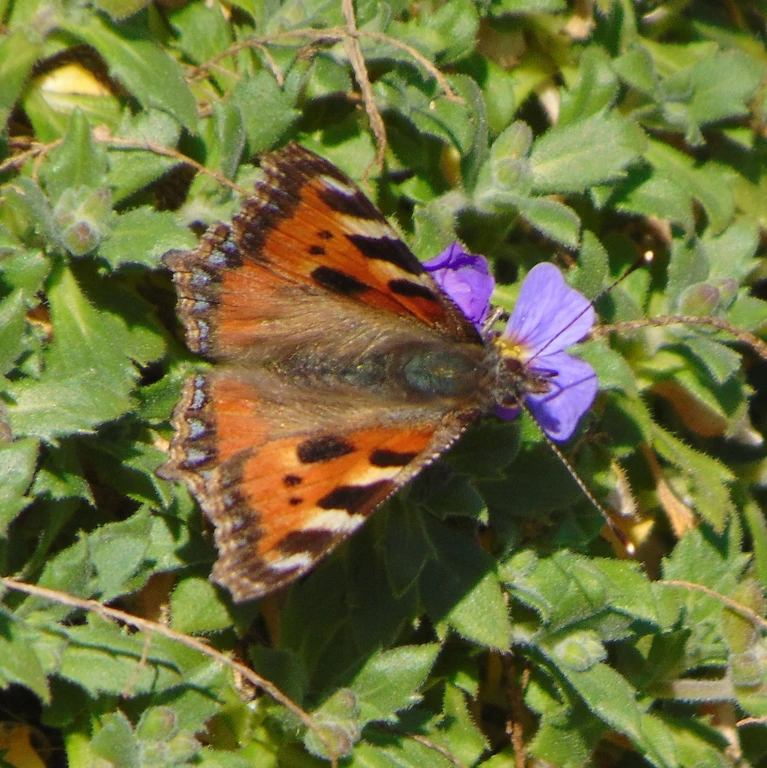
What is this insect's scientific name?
Aglais urticae
